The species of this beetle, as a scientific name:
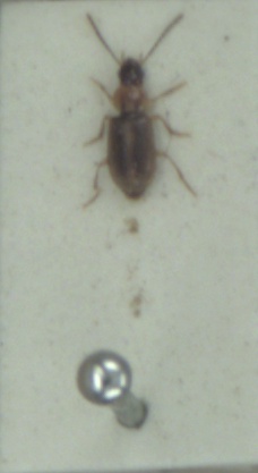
Acupalpus dubius
